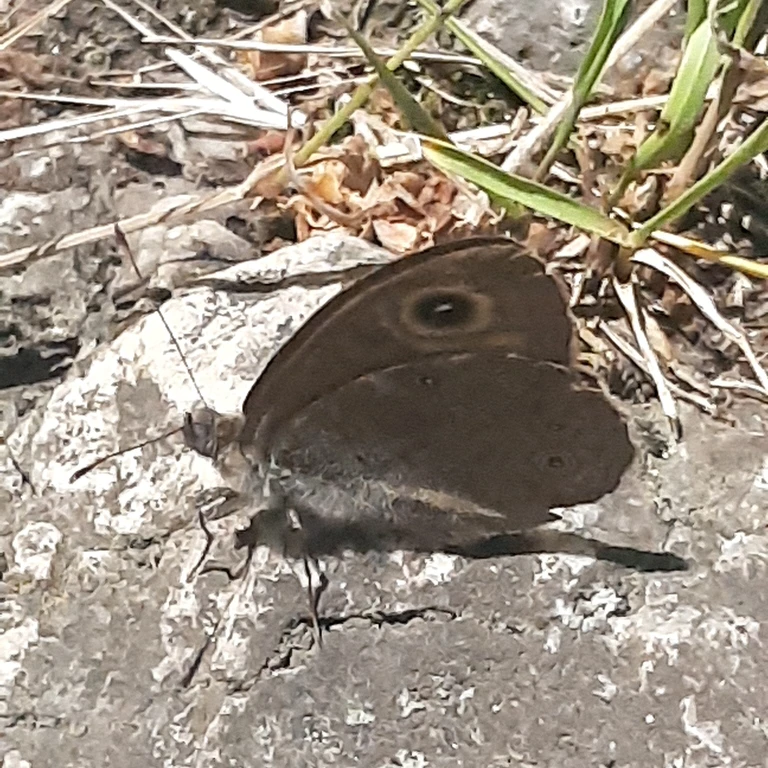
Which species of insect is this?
Lasiommata maera (also Pararge maera)
